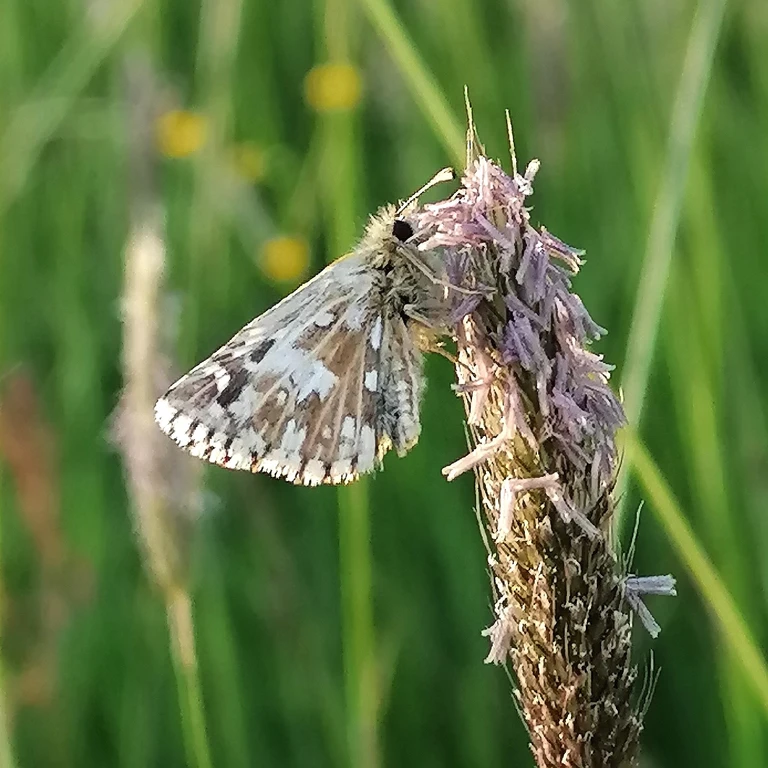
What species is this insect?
Pyrgus malvae
